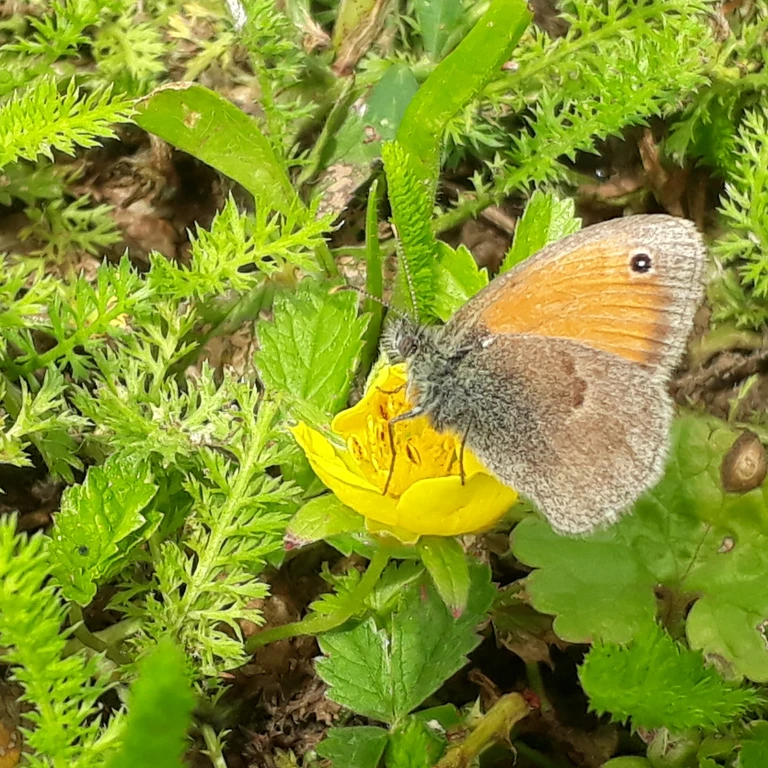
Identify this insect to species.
Coenonympha pamphilus
